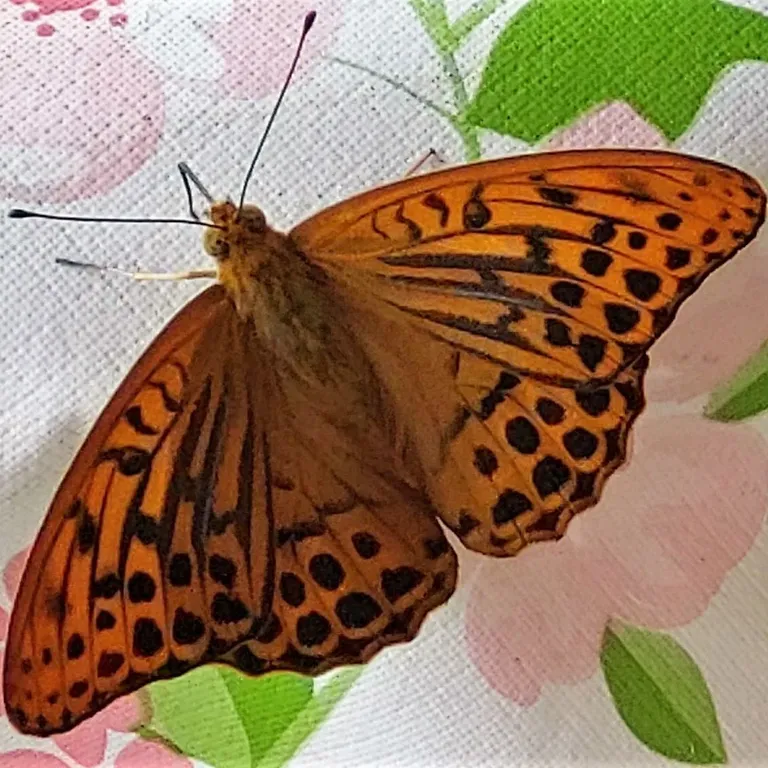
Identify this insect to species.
Argynnis paphia
